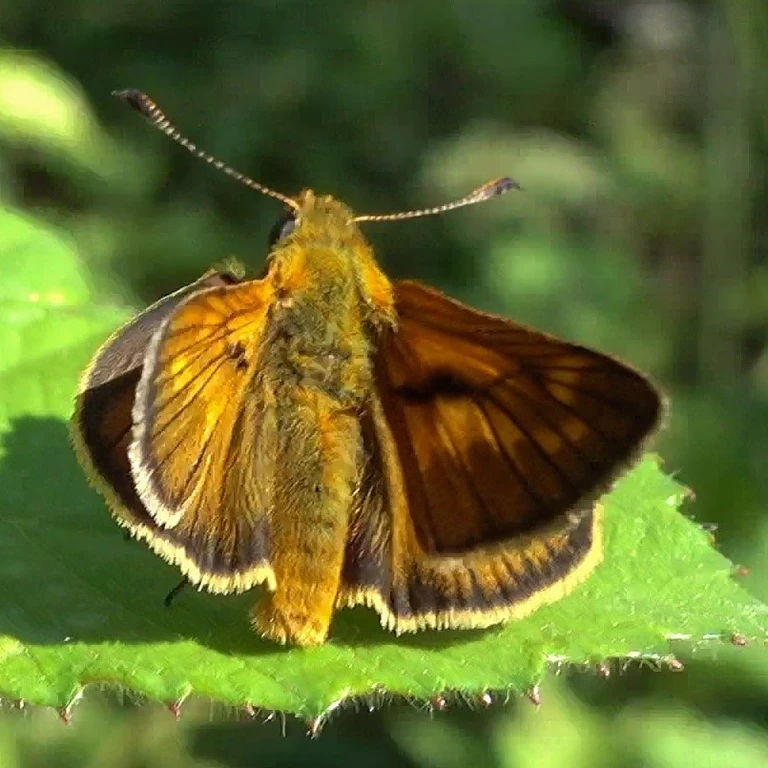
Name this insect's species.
Ochlodes sylvanus (also Ochlodes venata)
